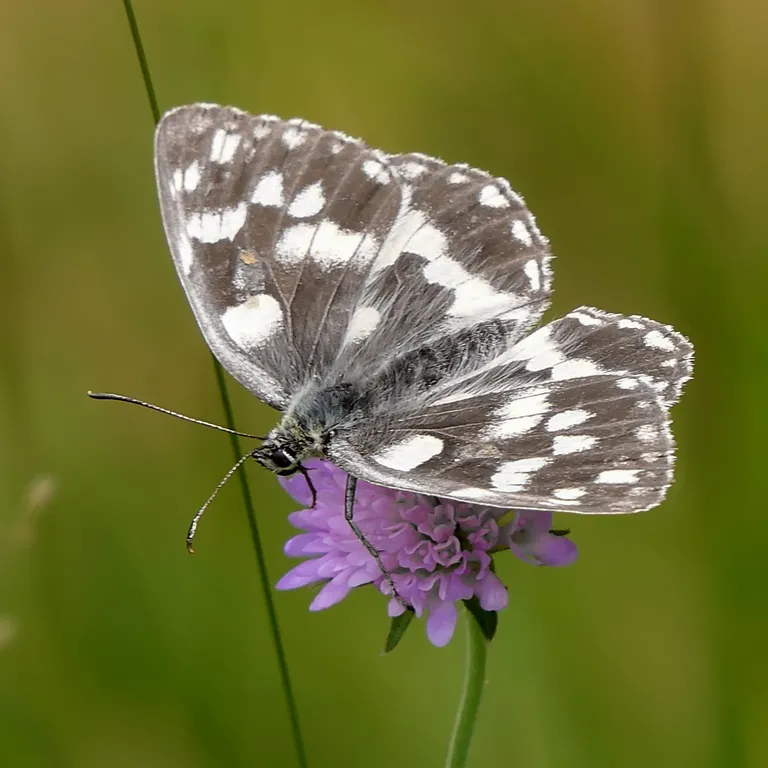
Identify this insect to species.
Melanargia galathea
